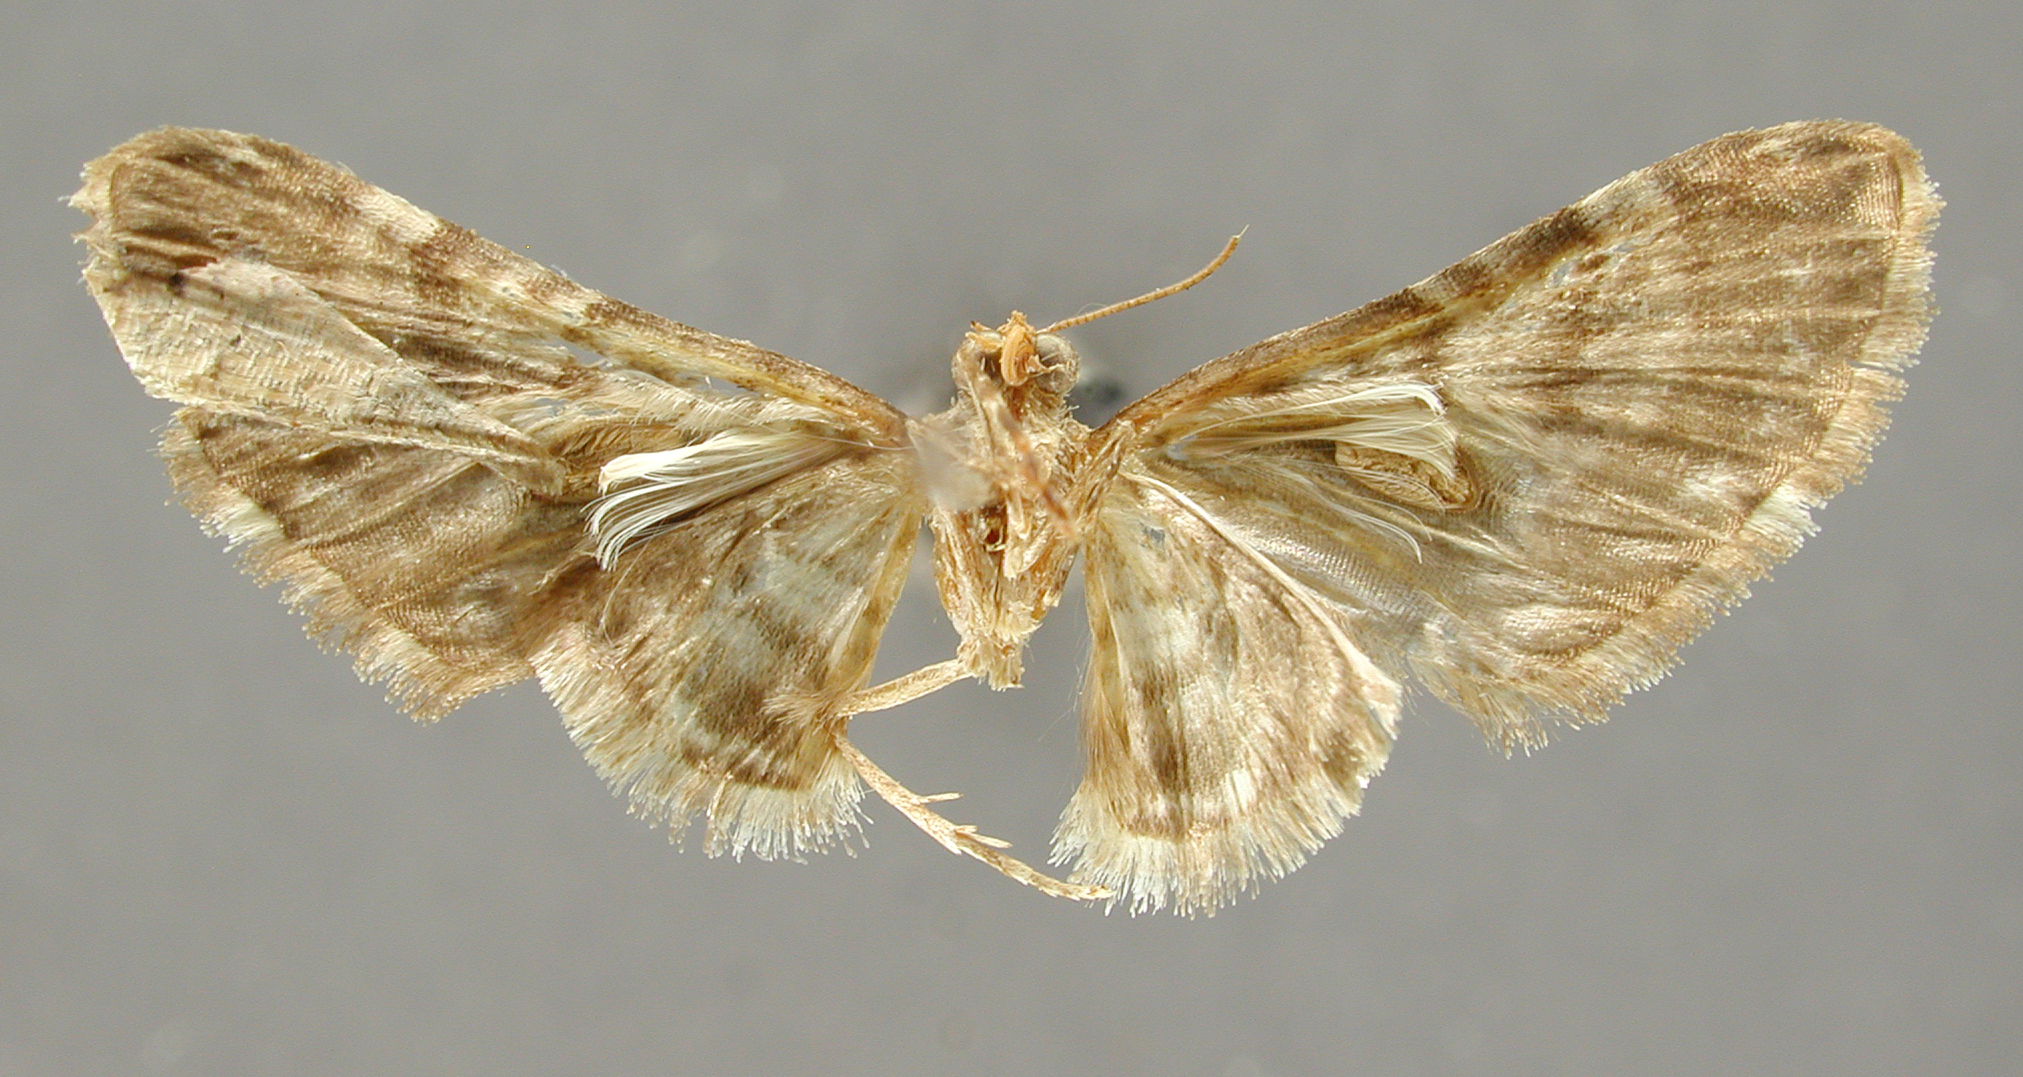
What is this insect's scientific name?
Dochephora nudata
